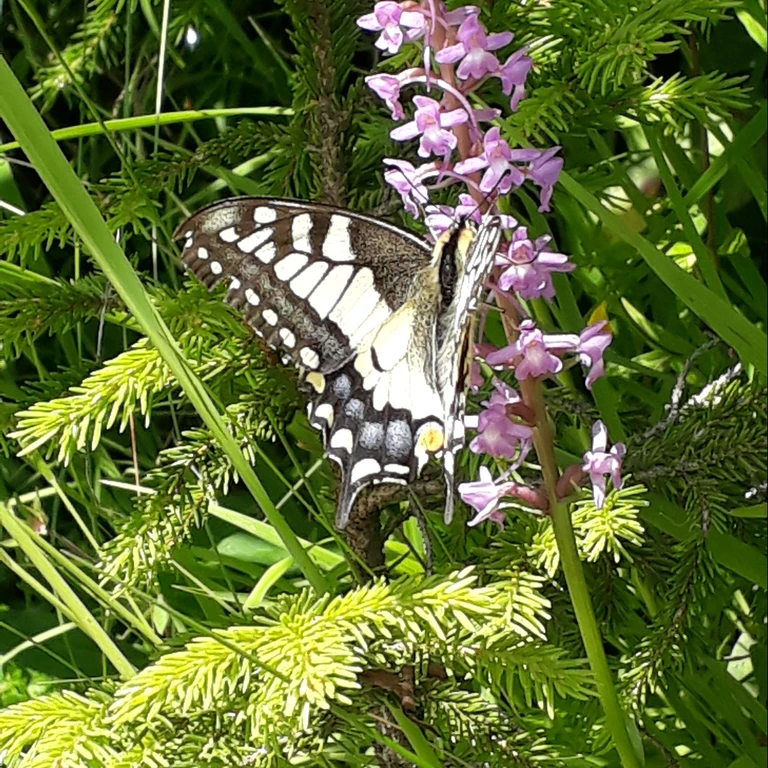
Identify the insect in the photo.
Papilio machaon
